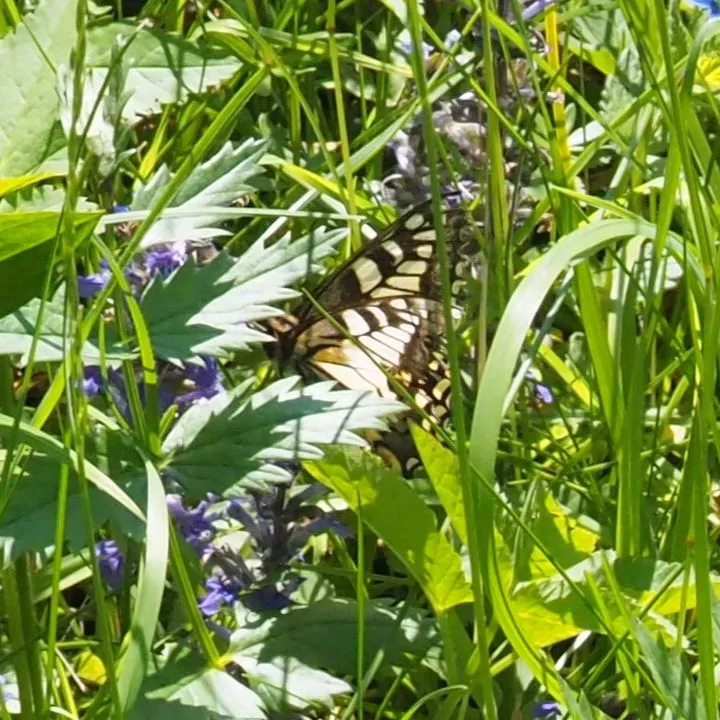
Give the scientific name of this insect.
Papilio machaon
